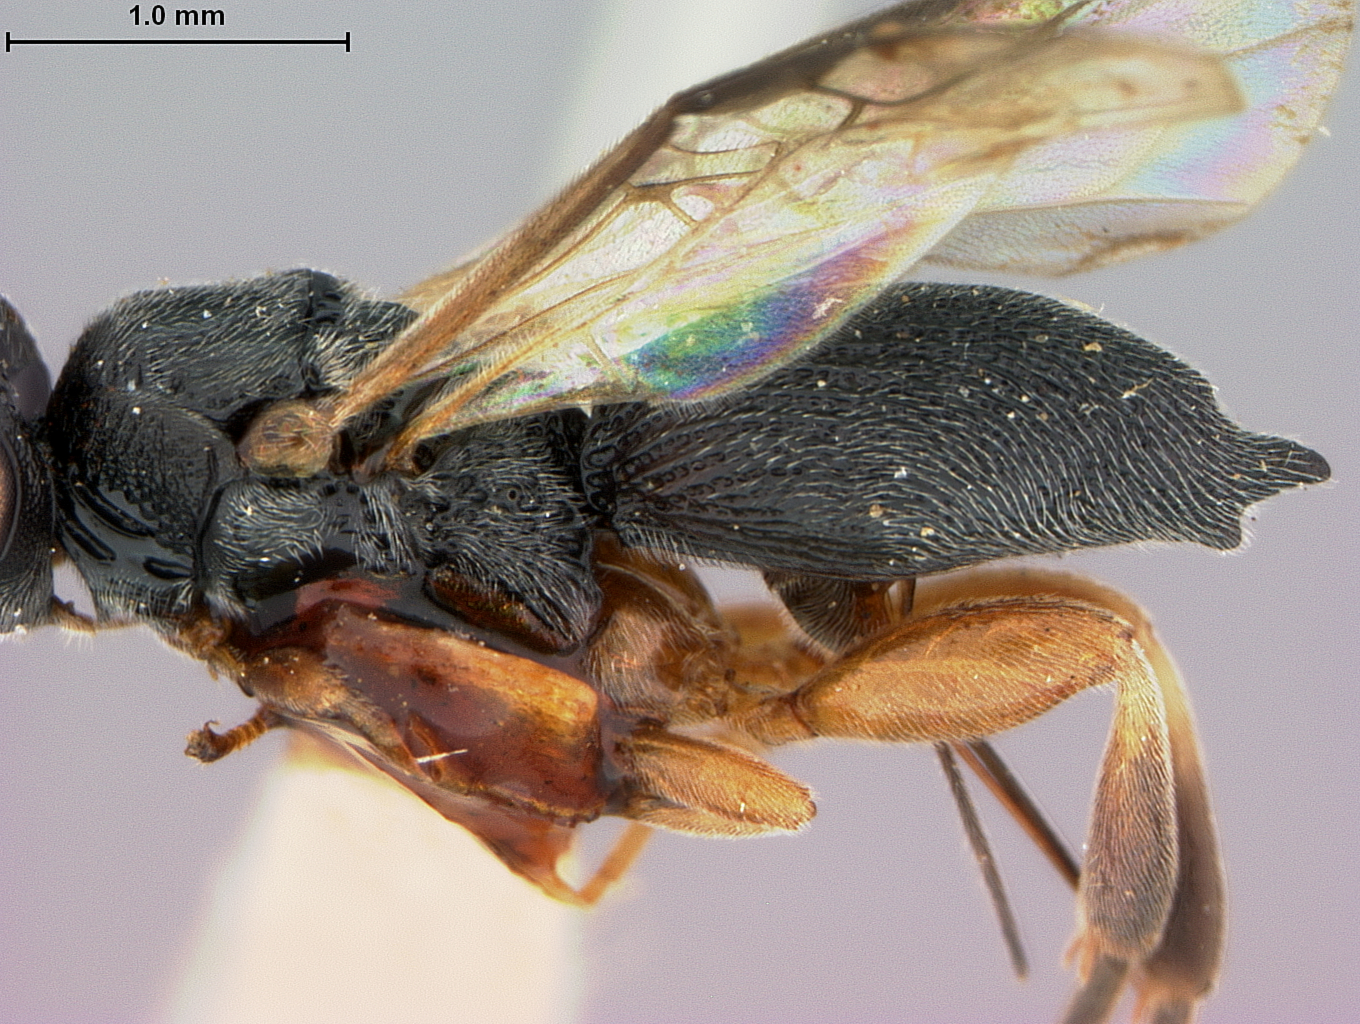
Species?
Canalicephalus bakeri
